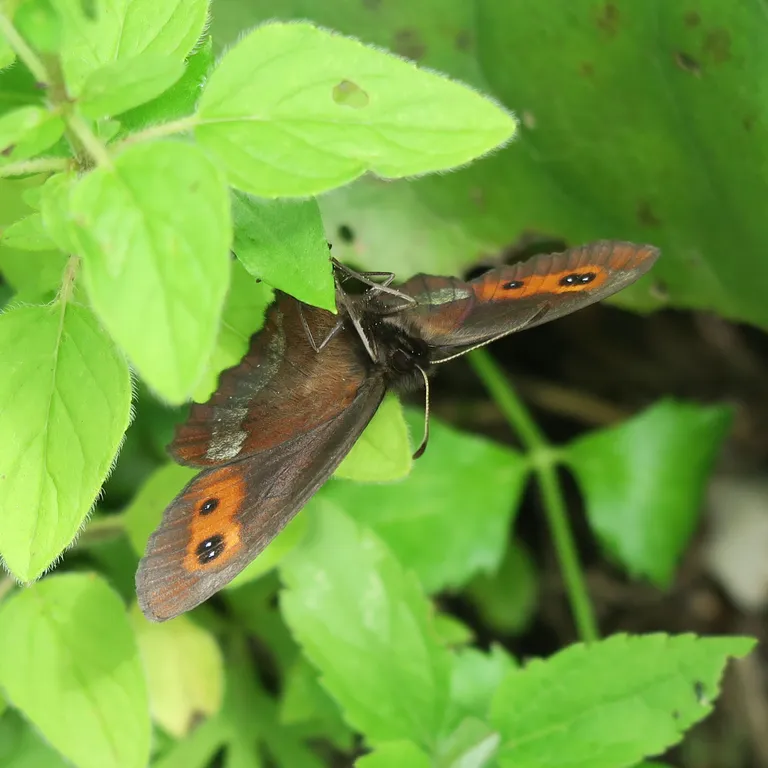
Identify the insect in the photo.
Erebia aethiops
